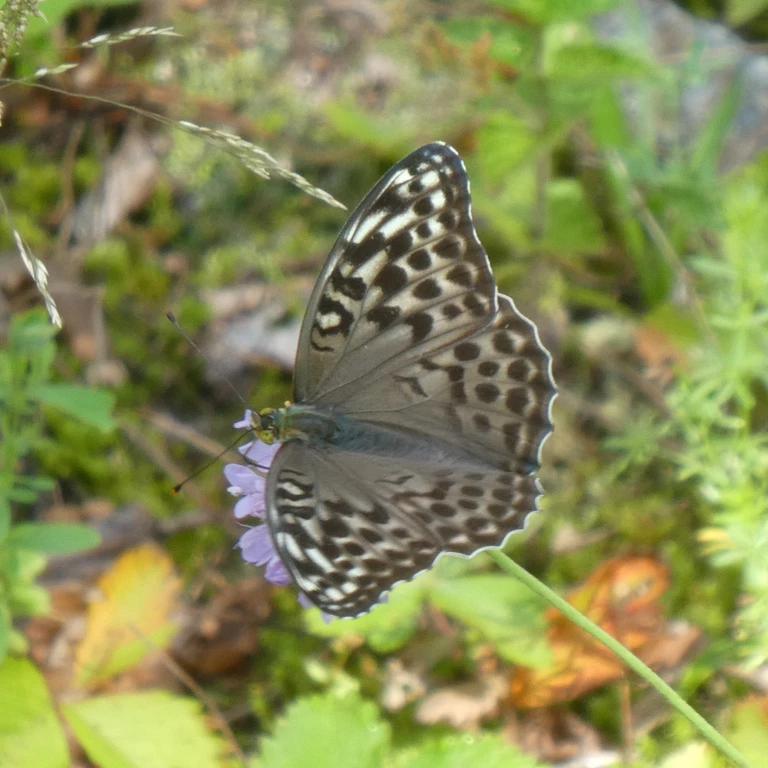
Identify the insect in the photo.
Argynnis paphia
